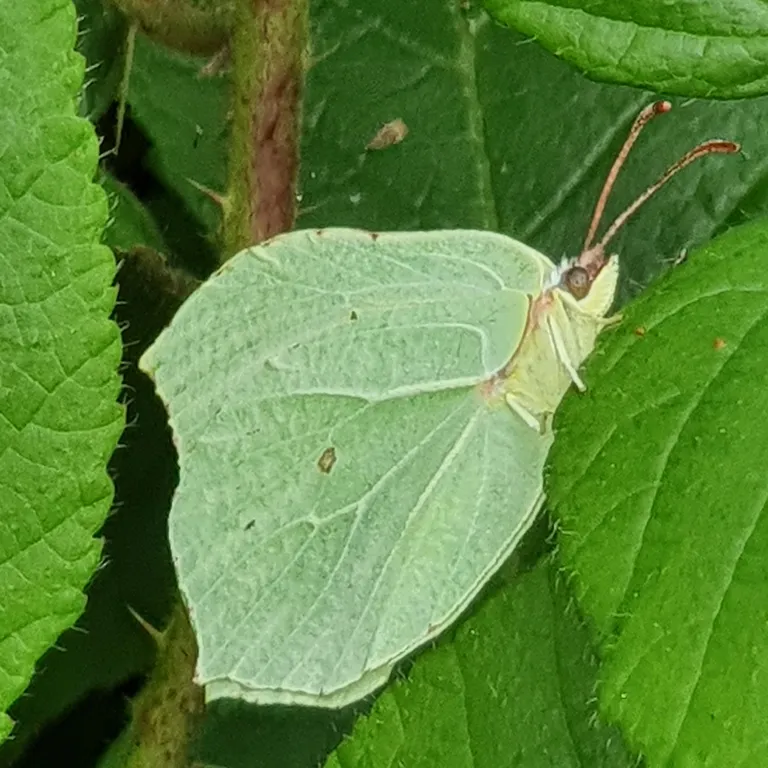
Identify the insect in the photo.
Gonepteryx rhamni
